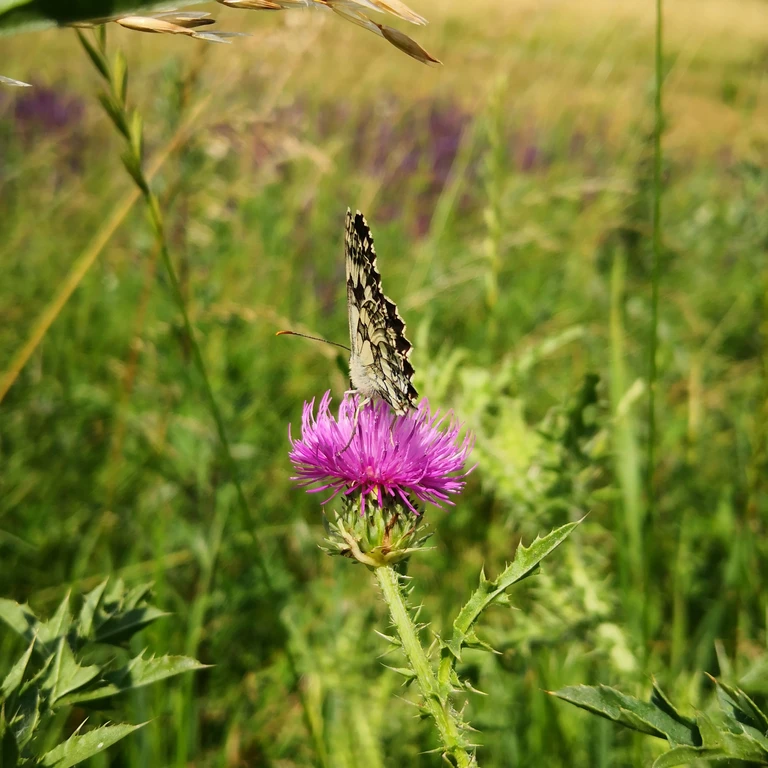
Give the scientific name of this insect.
Melanargia galathea
